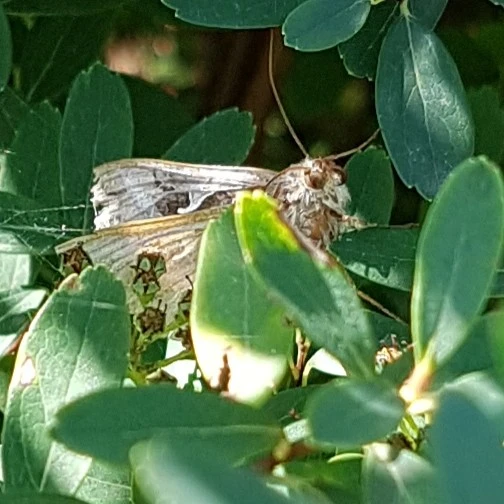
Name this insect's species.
Autographa gamma
